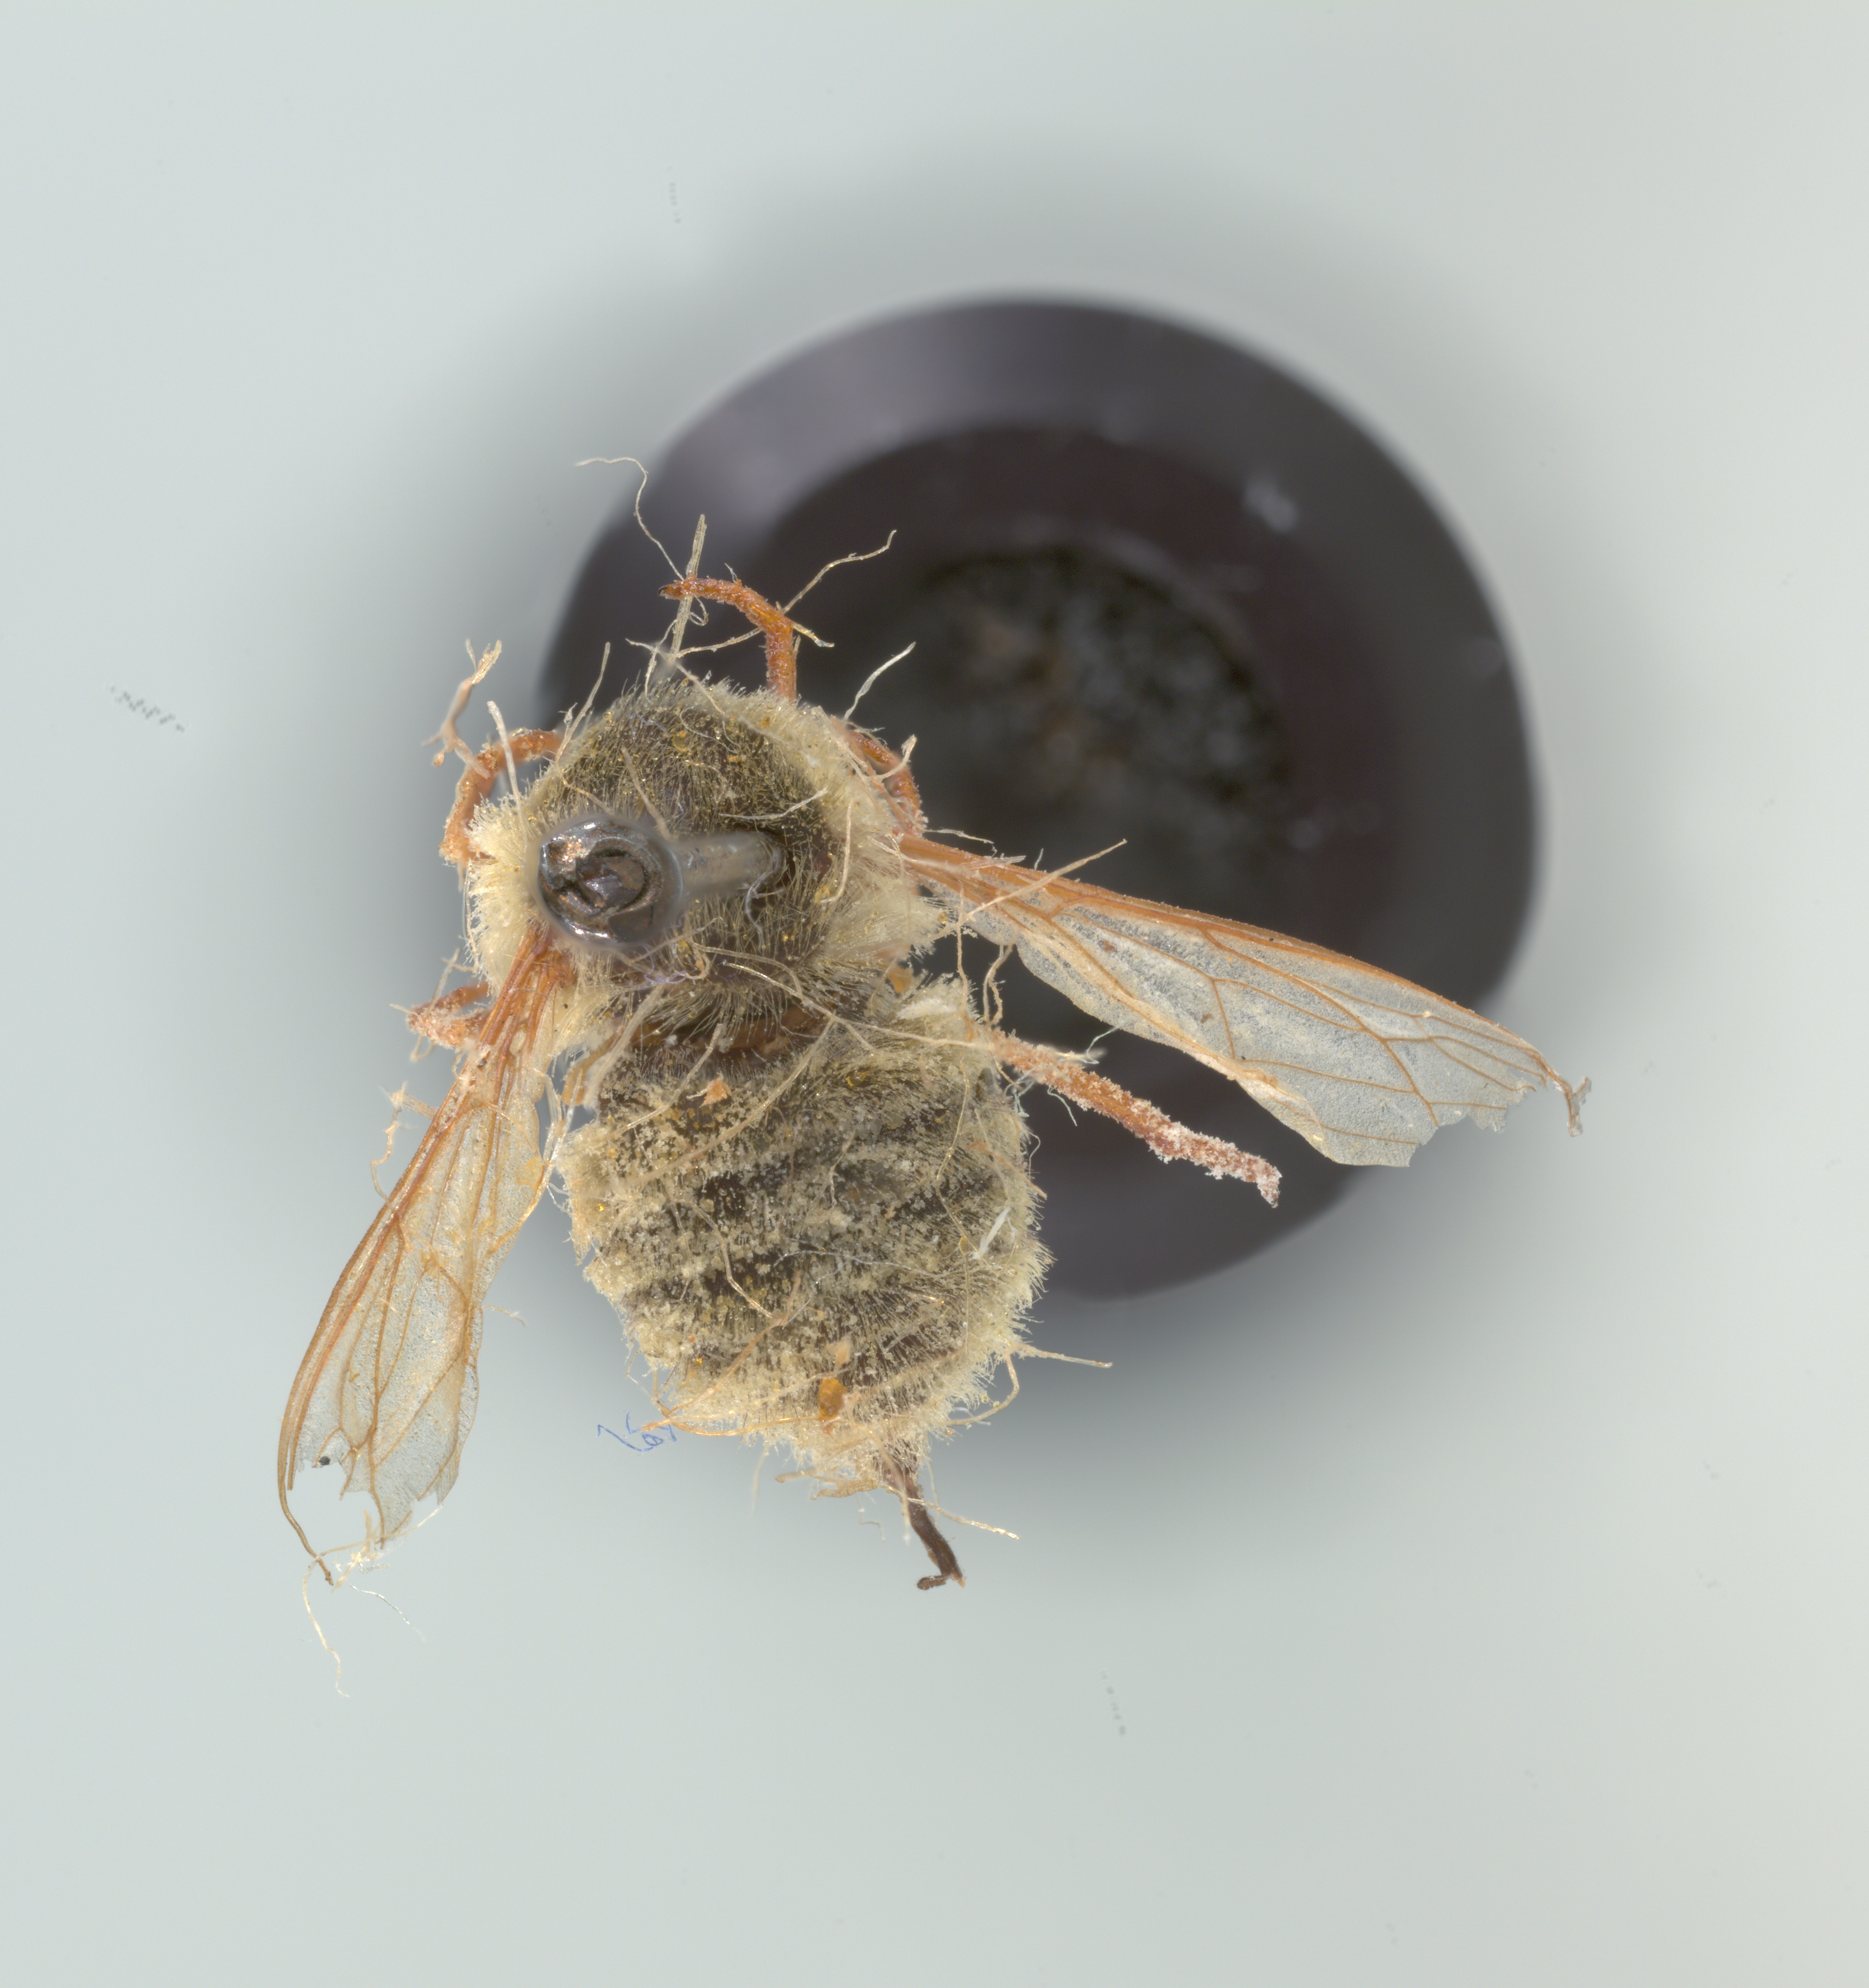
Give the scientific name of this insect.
Neorhynchocephalus sackenii
